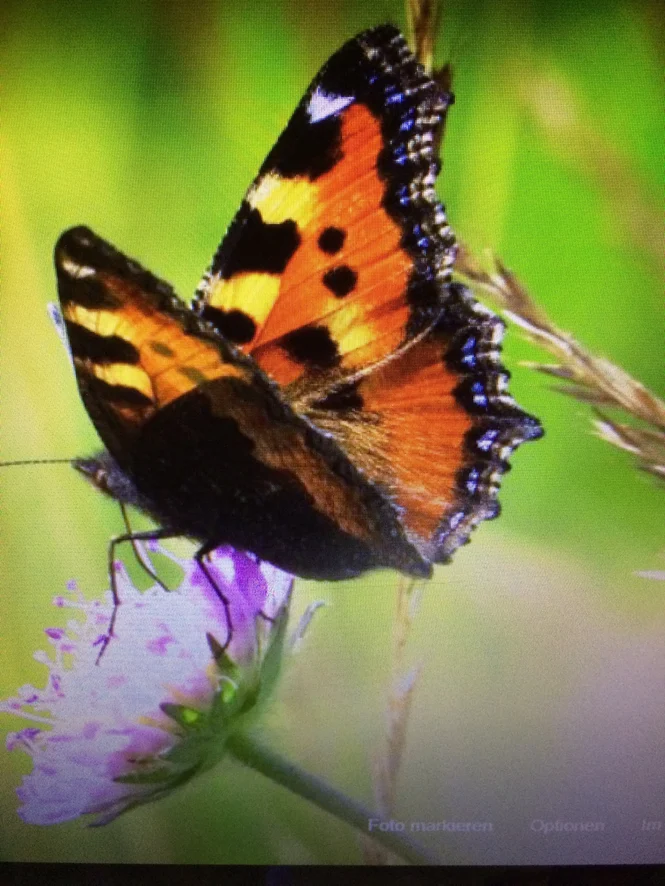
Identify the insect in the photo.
Aglais urticae
